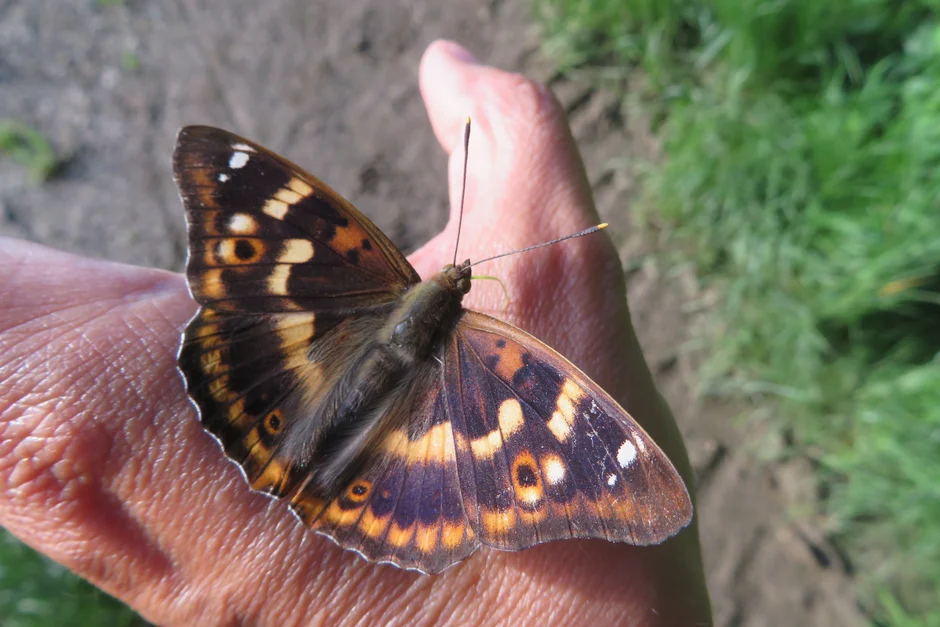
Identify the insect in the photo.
Apatura ilia
